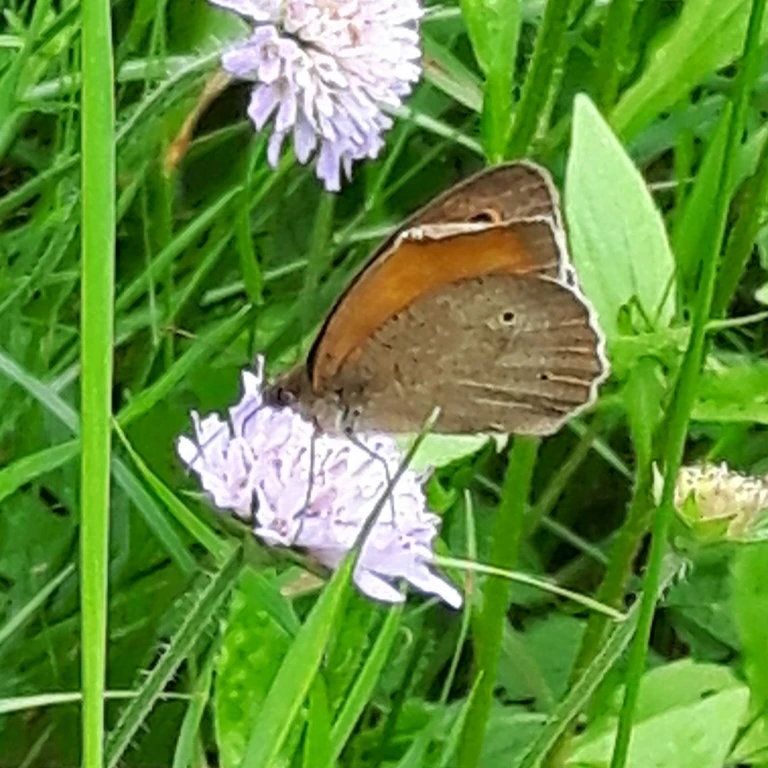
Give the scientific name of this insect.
Maniola jurtina
